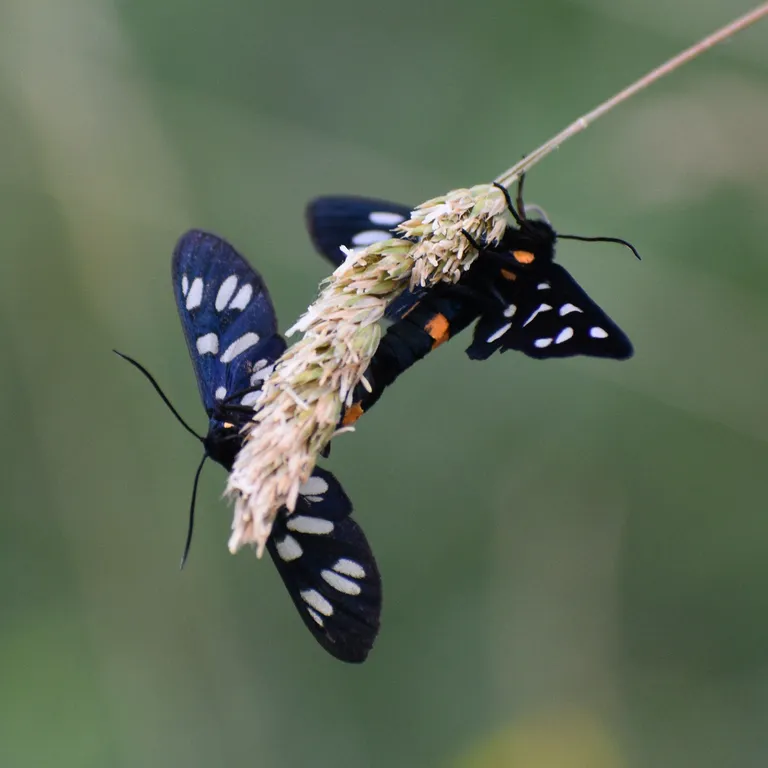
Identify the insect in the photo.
Amata phegea
